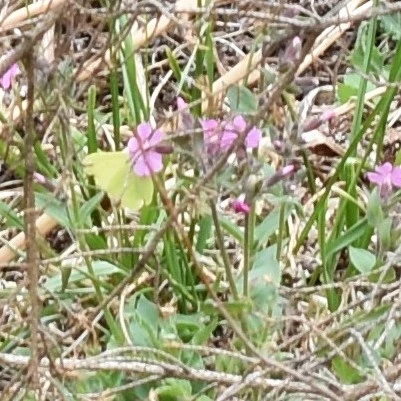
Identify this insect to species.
Gonepteryx rhamni
